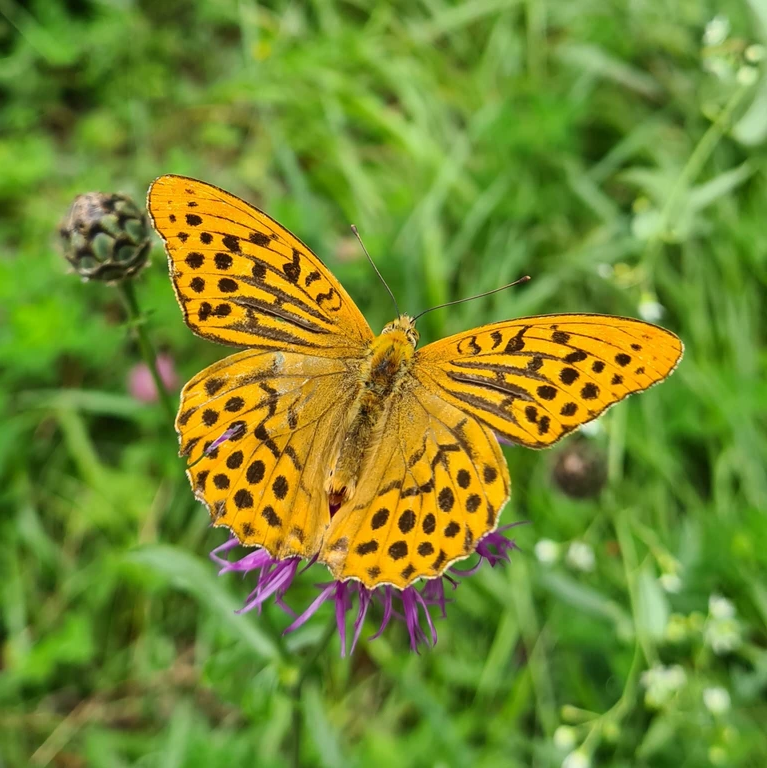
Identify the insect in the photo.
Argynnis paphia
